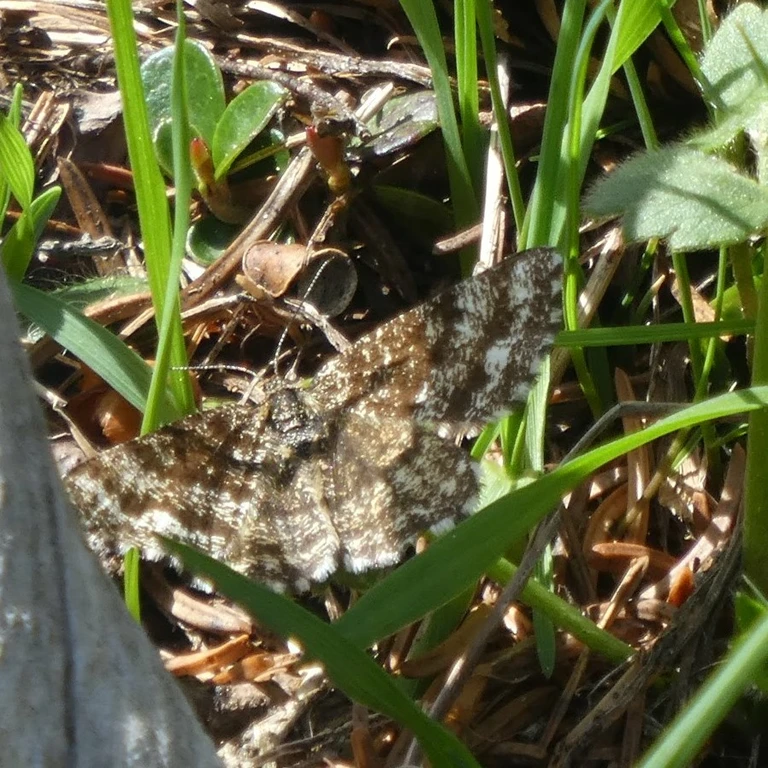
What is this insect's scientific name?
Ematurga atomaria
